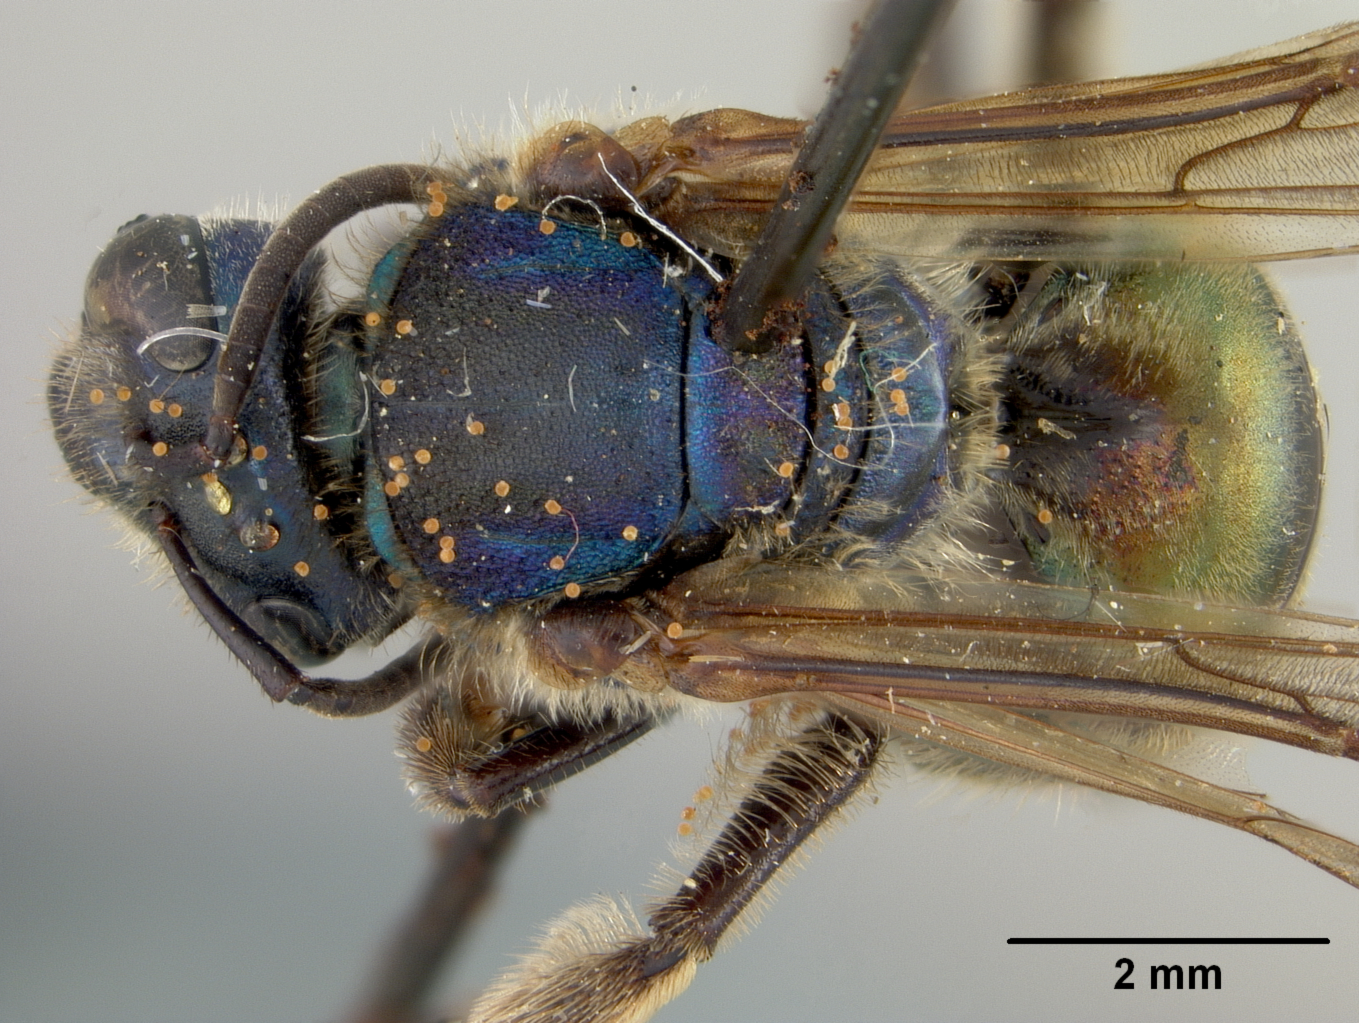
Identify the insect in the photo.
Augochlora semichalcea
